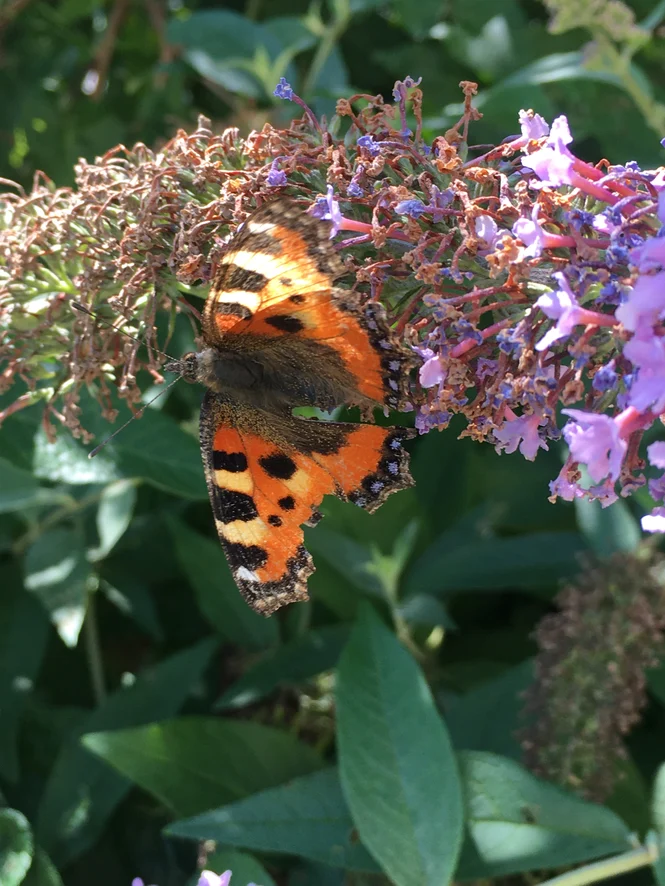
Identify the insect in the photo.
Aglais urticae
